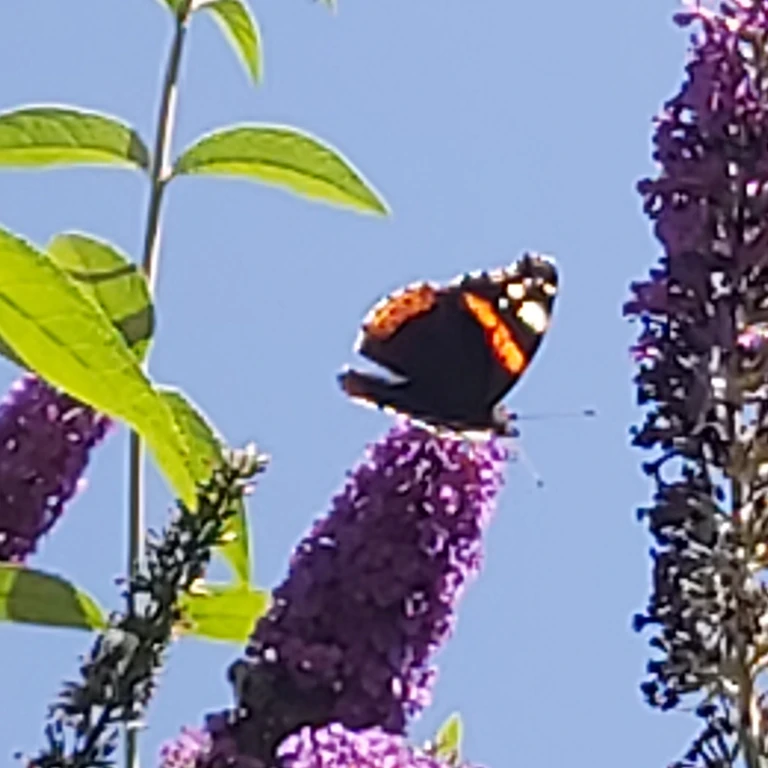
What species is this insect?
Vanessa atalanta
